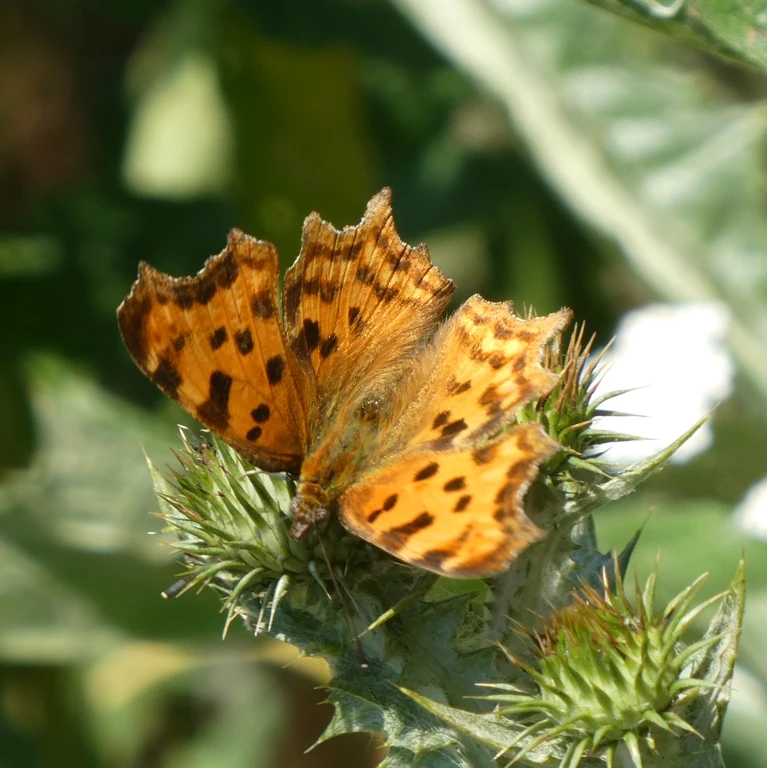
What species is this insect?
Polygonia c-album
